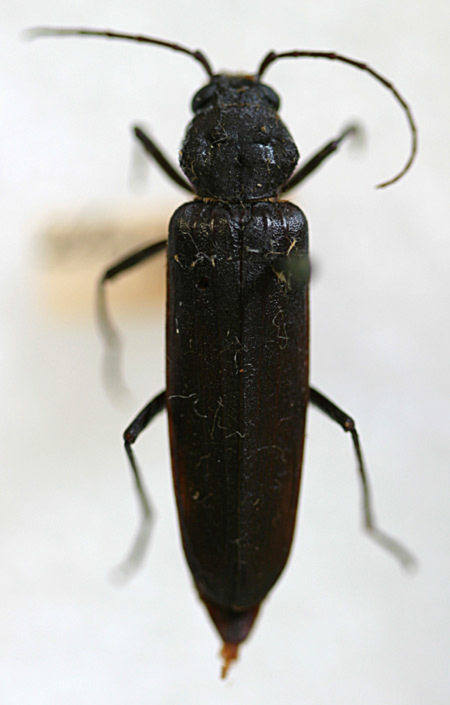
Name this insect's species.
Criocephalus elongatus (also Arhopalus productus)
